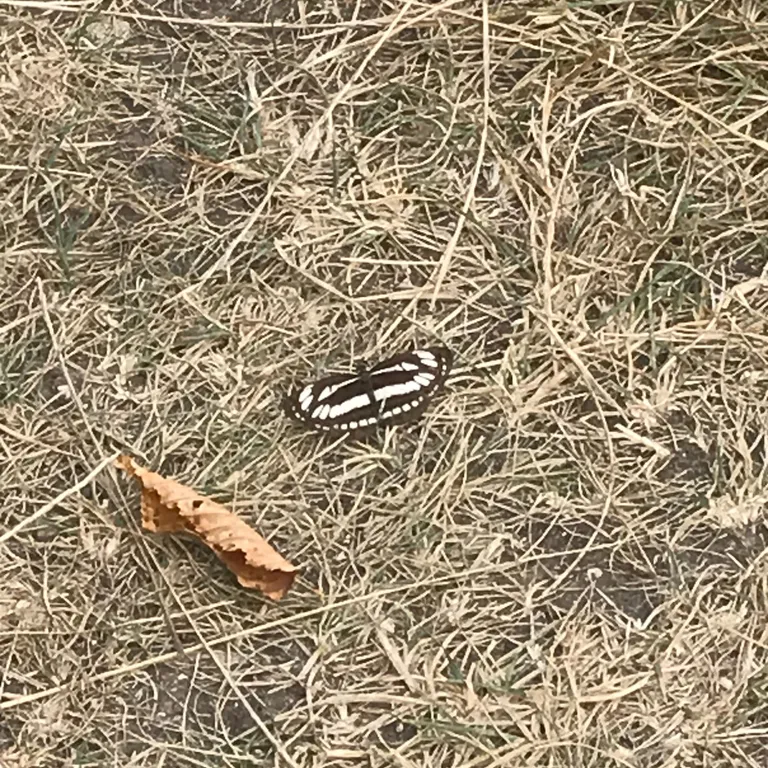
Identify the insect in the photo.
Neptis sappho
